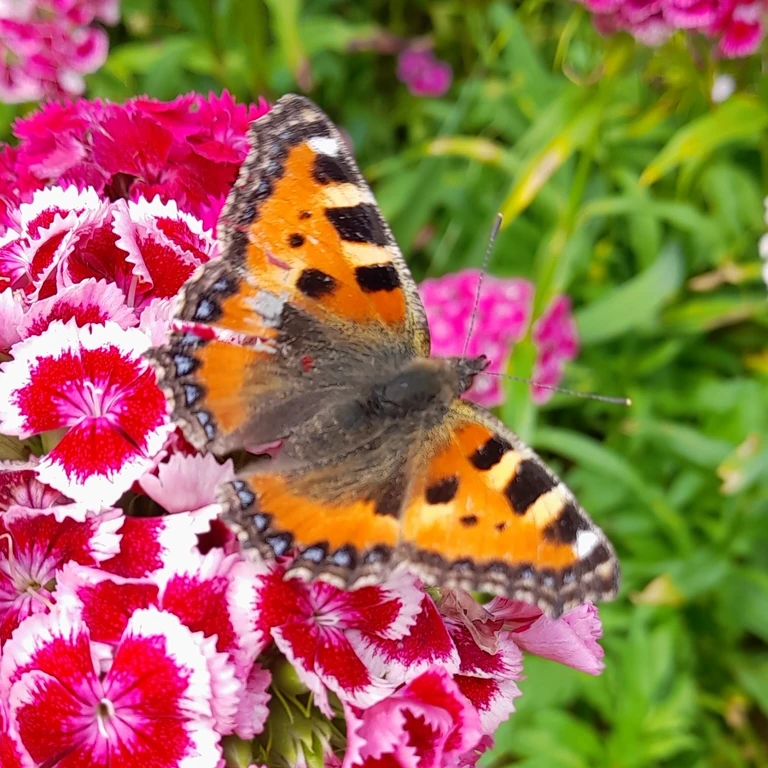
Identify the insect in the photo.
Aglais urticae
